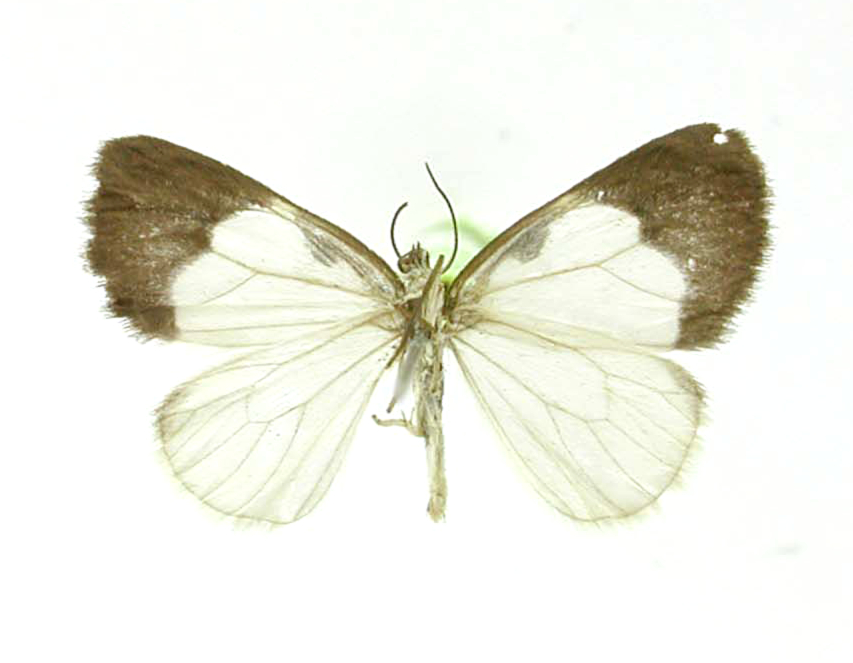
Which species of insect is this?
Heterusia costigutta
